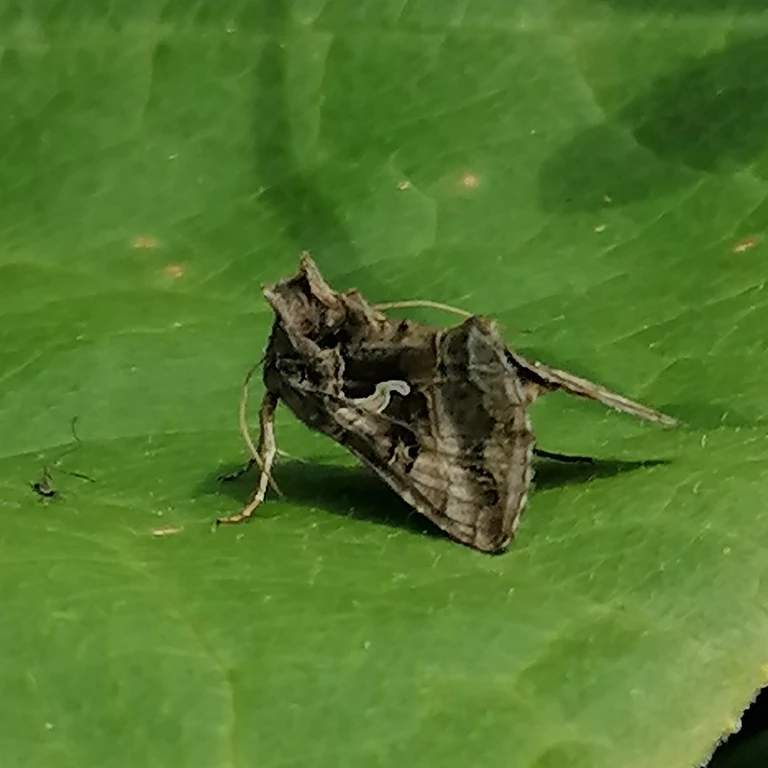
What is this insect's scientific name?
Autographa gamma
